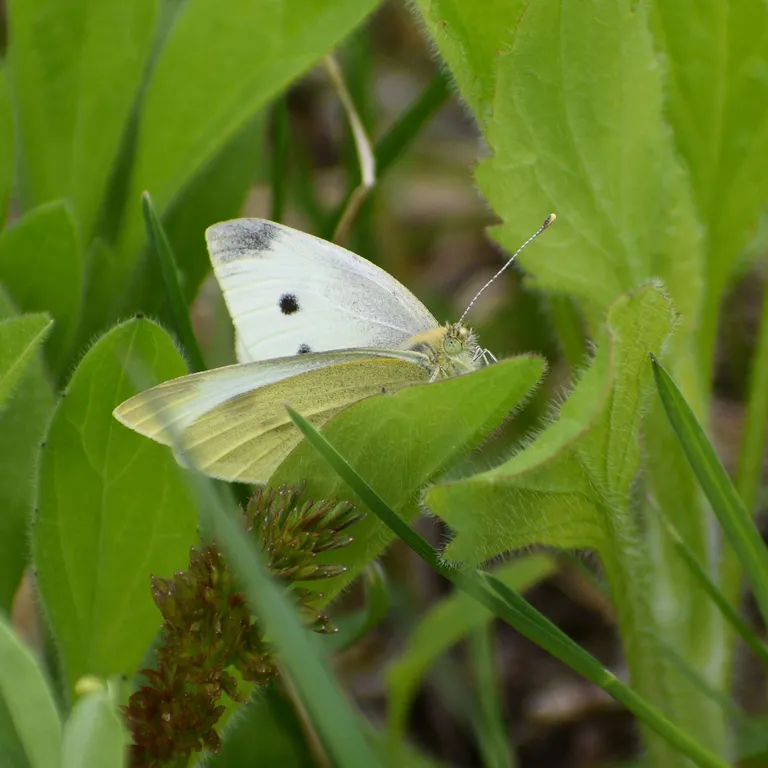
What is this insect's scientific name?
Pieris rapae
